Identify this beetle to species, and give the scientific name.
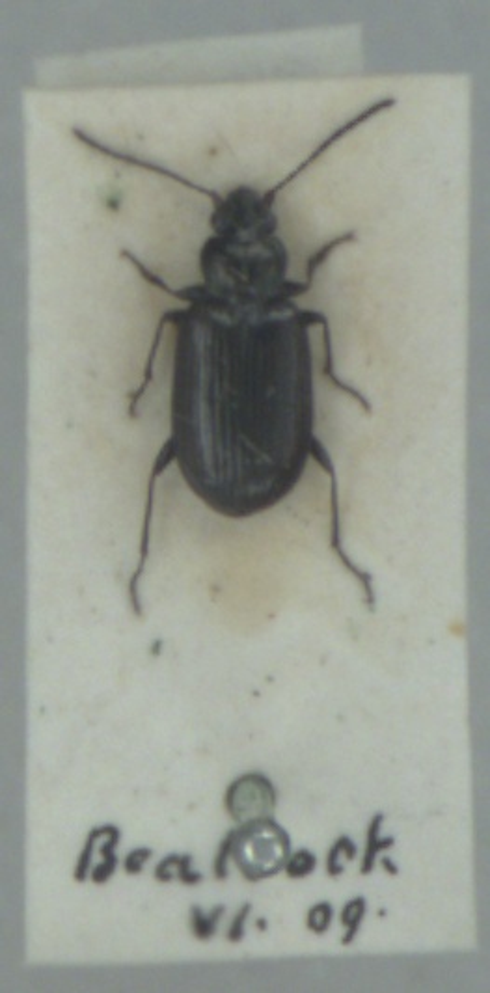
Bembidion prasinum
